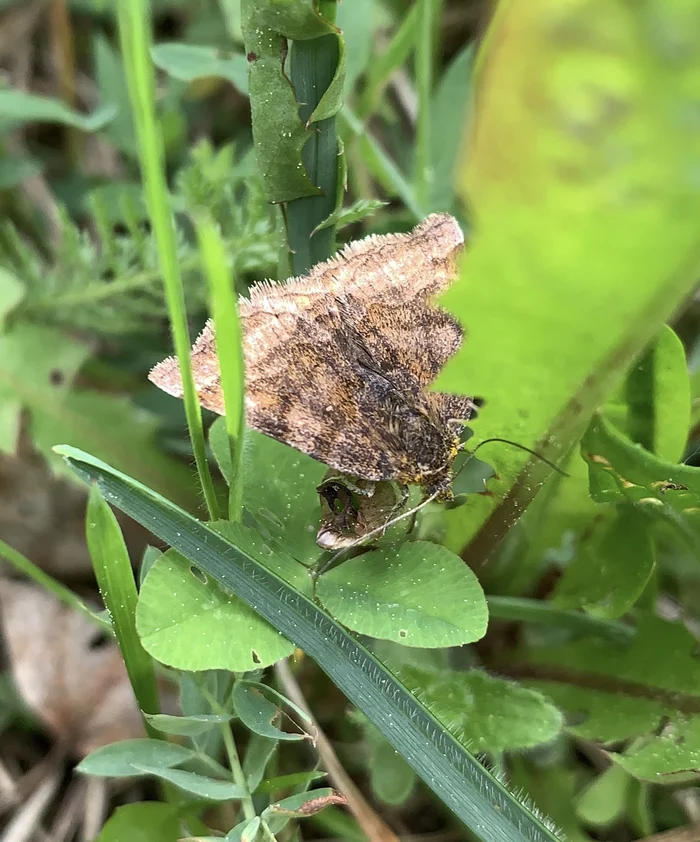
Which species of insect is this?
Euclidia glyphica
